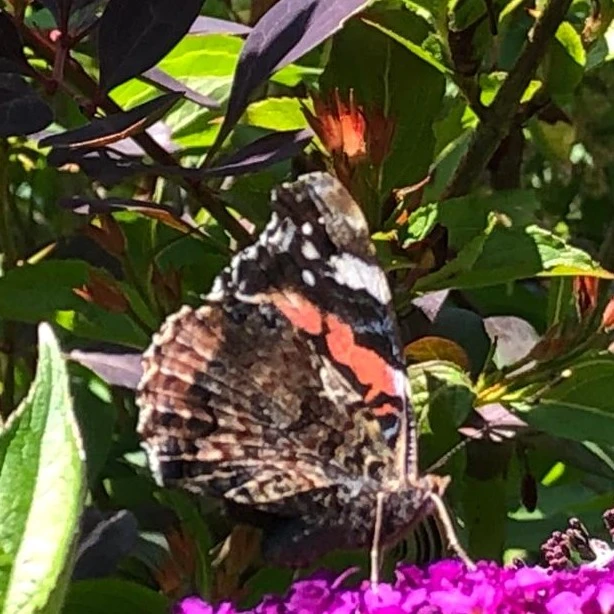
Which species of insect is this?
Vanessa atalanta
